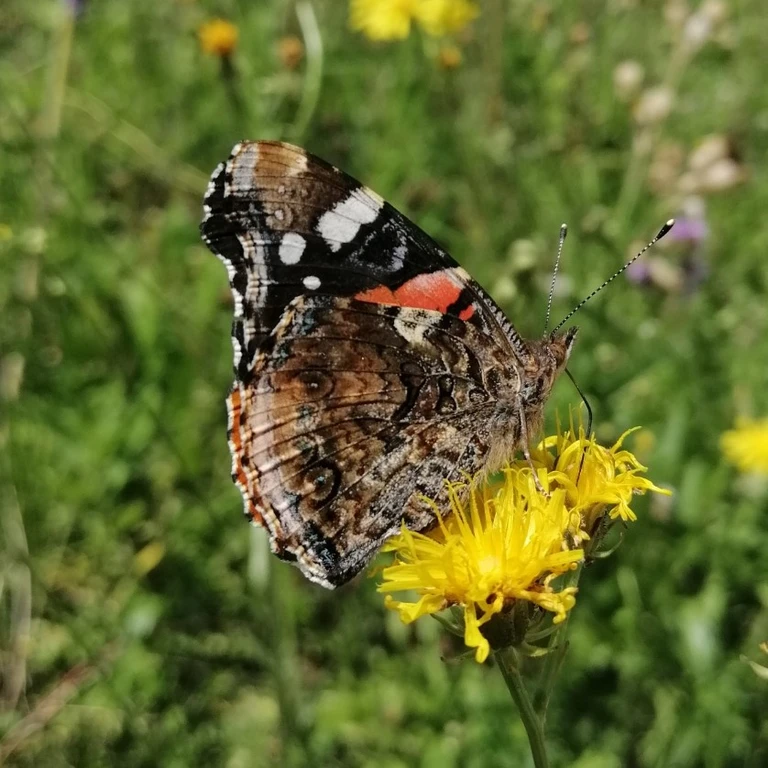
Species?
Vanessa atalanta
